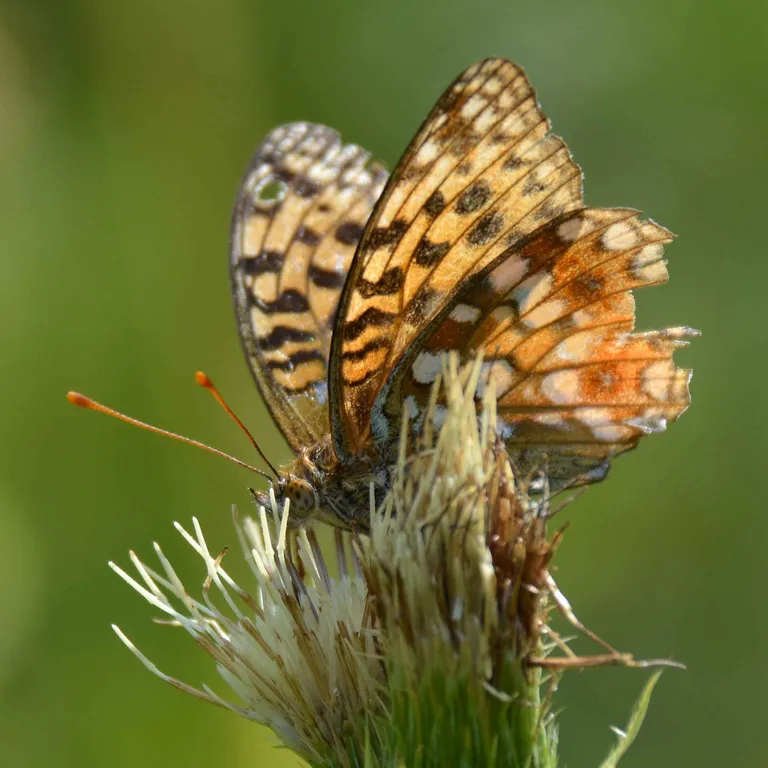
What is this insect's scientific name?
Fabriciana adippe
